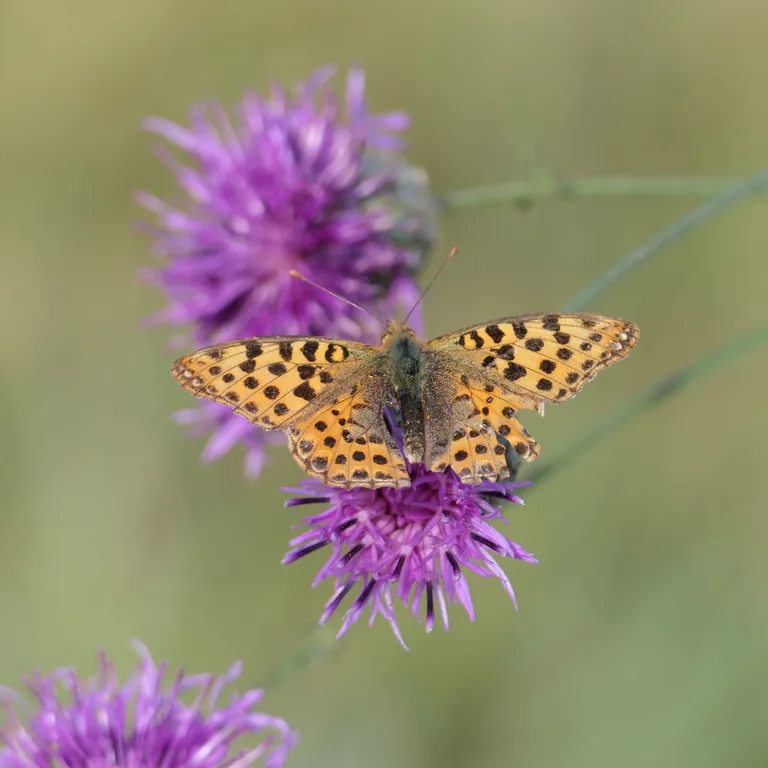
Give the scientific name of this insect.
Issoria lathonia
